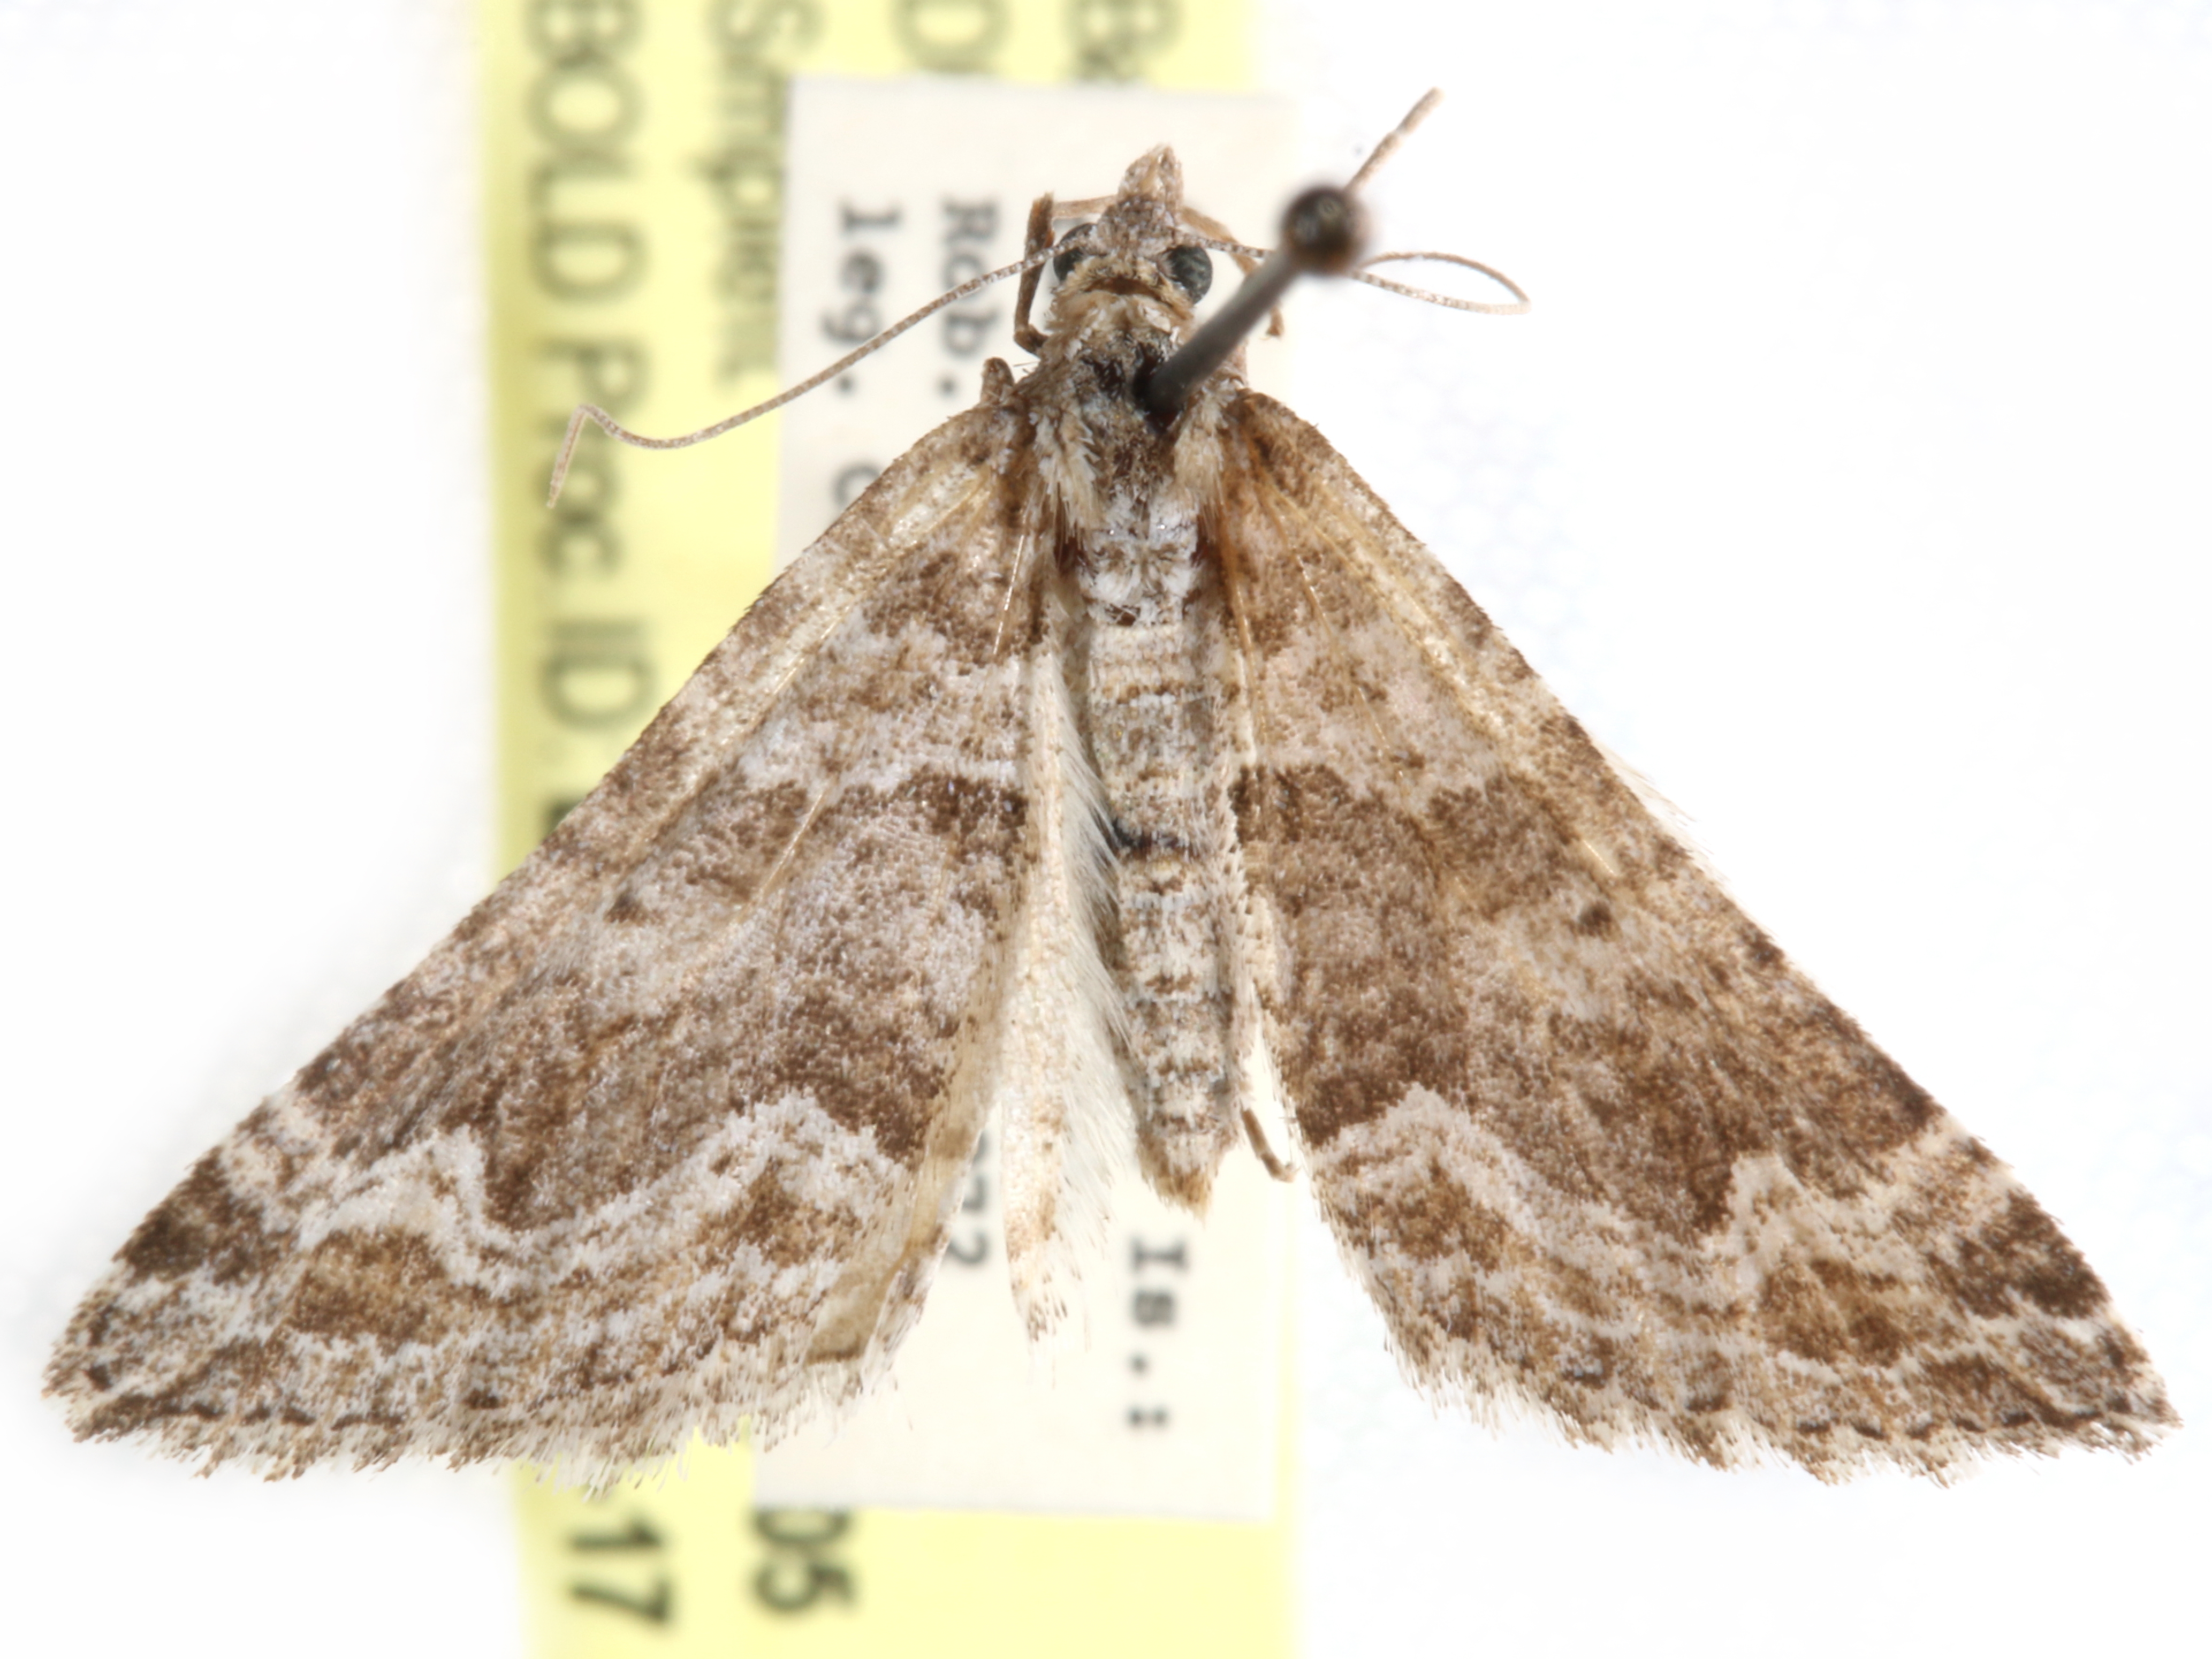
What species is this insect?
Perizoma custodiata
